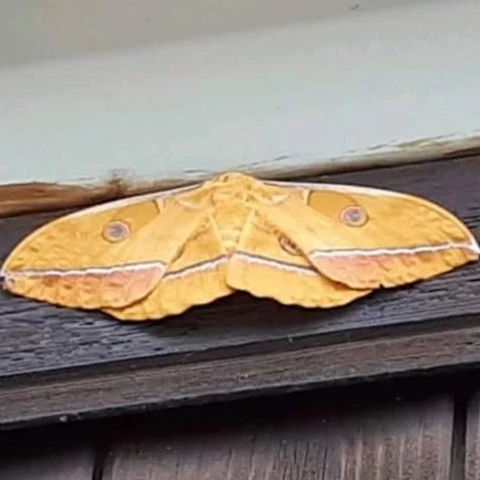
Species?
Antheraea yamamai
